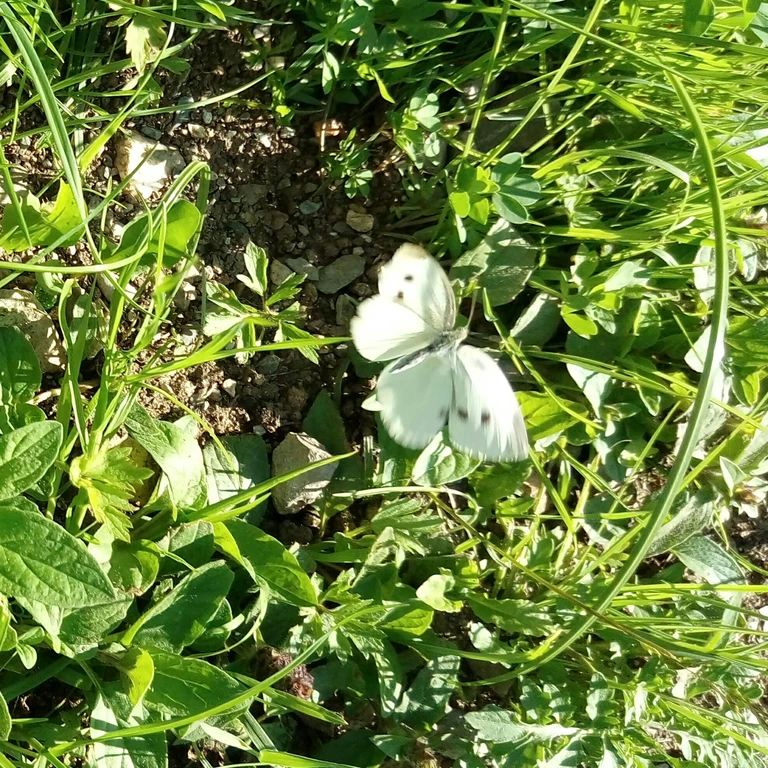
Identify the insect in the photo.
Pieris rapae
